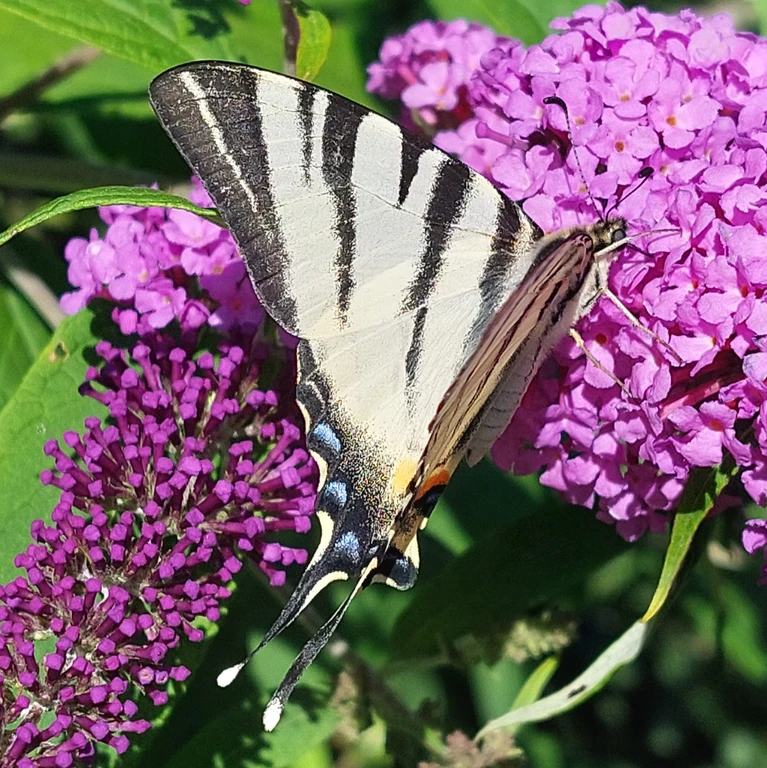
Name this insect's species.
Iphiclides podalirius
